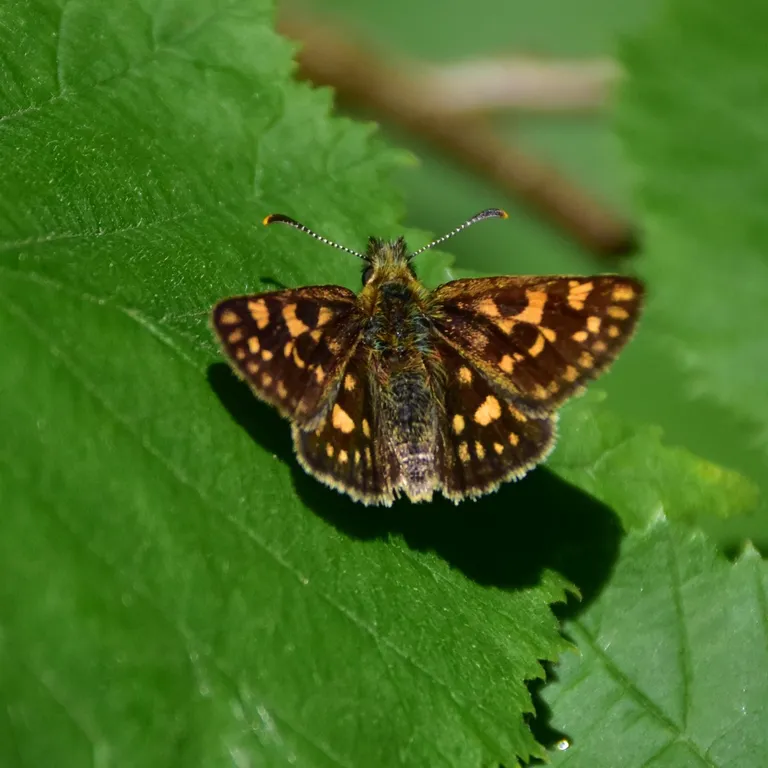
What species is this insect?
Carterocephalus palaemon
